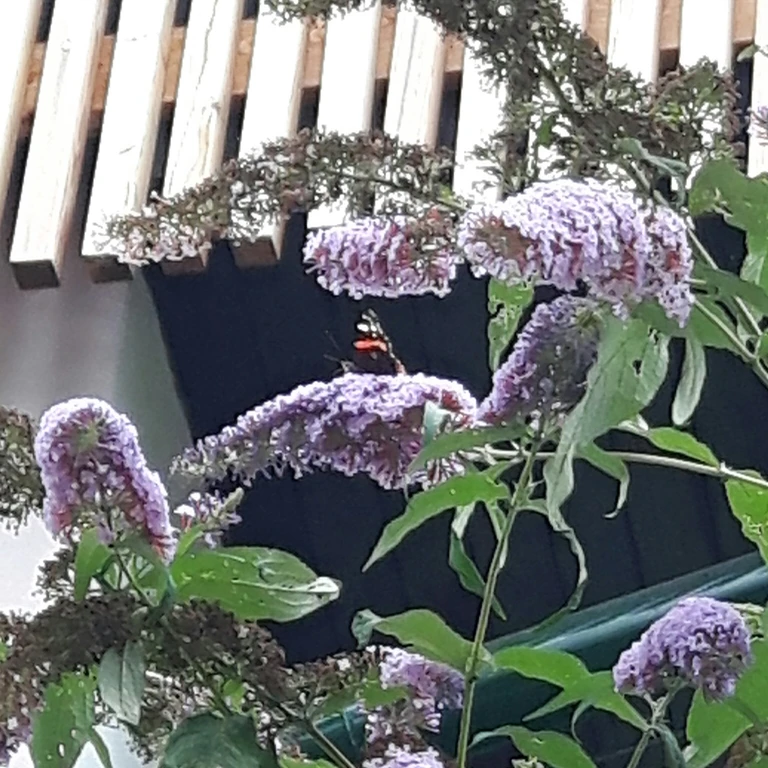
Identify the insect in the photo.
Vanessa atalanta
